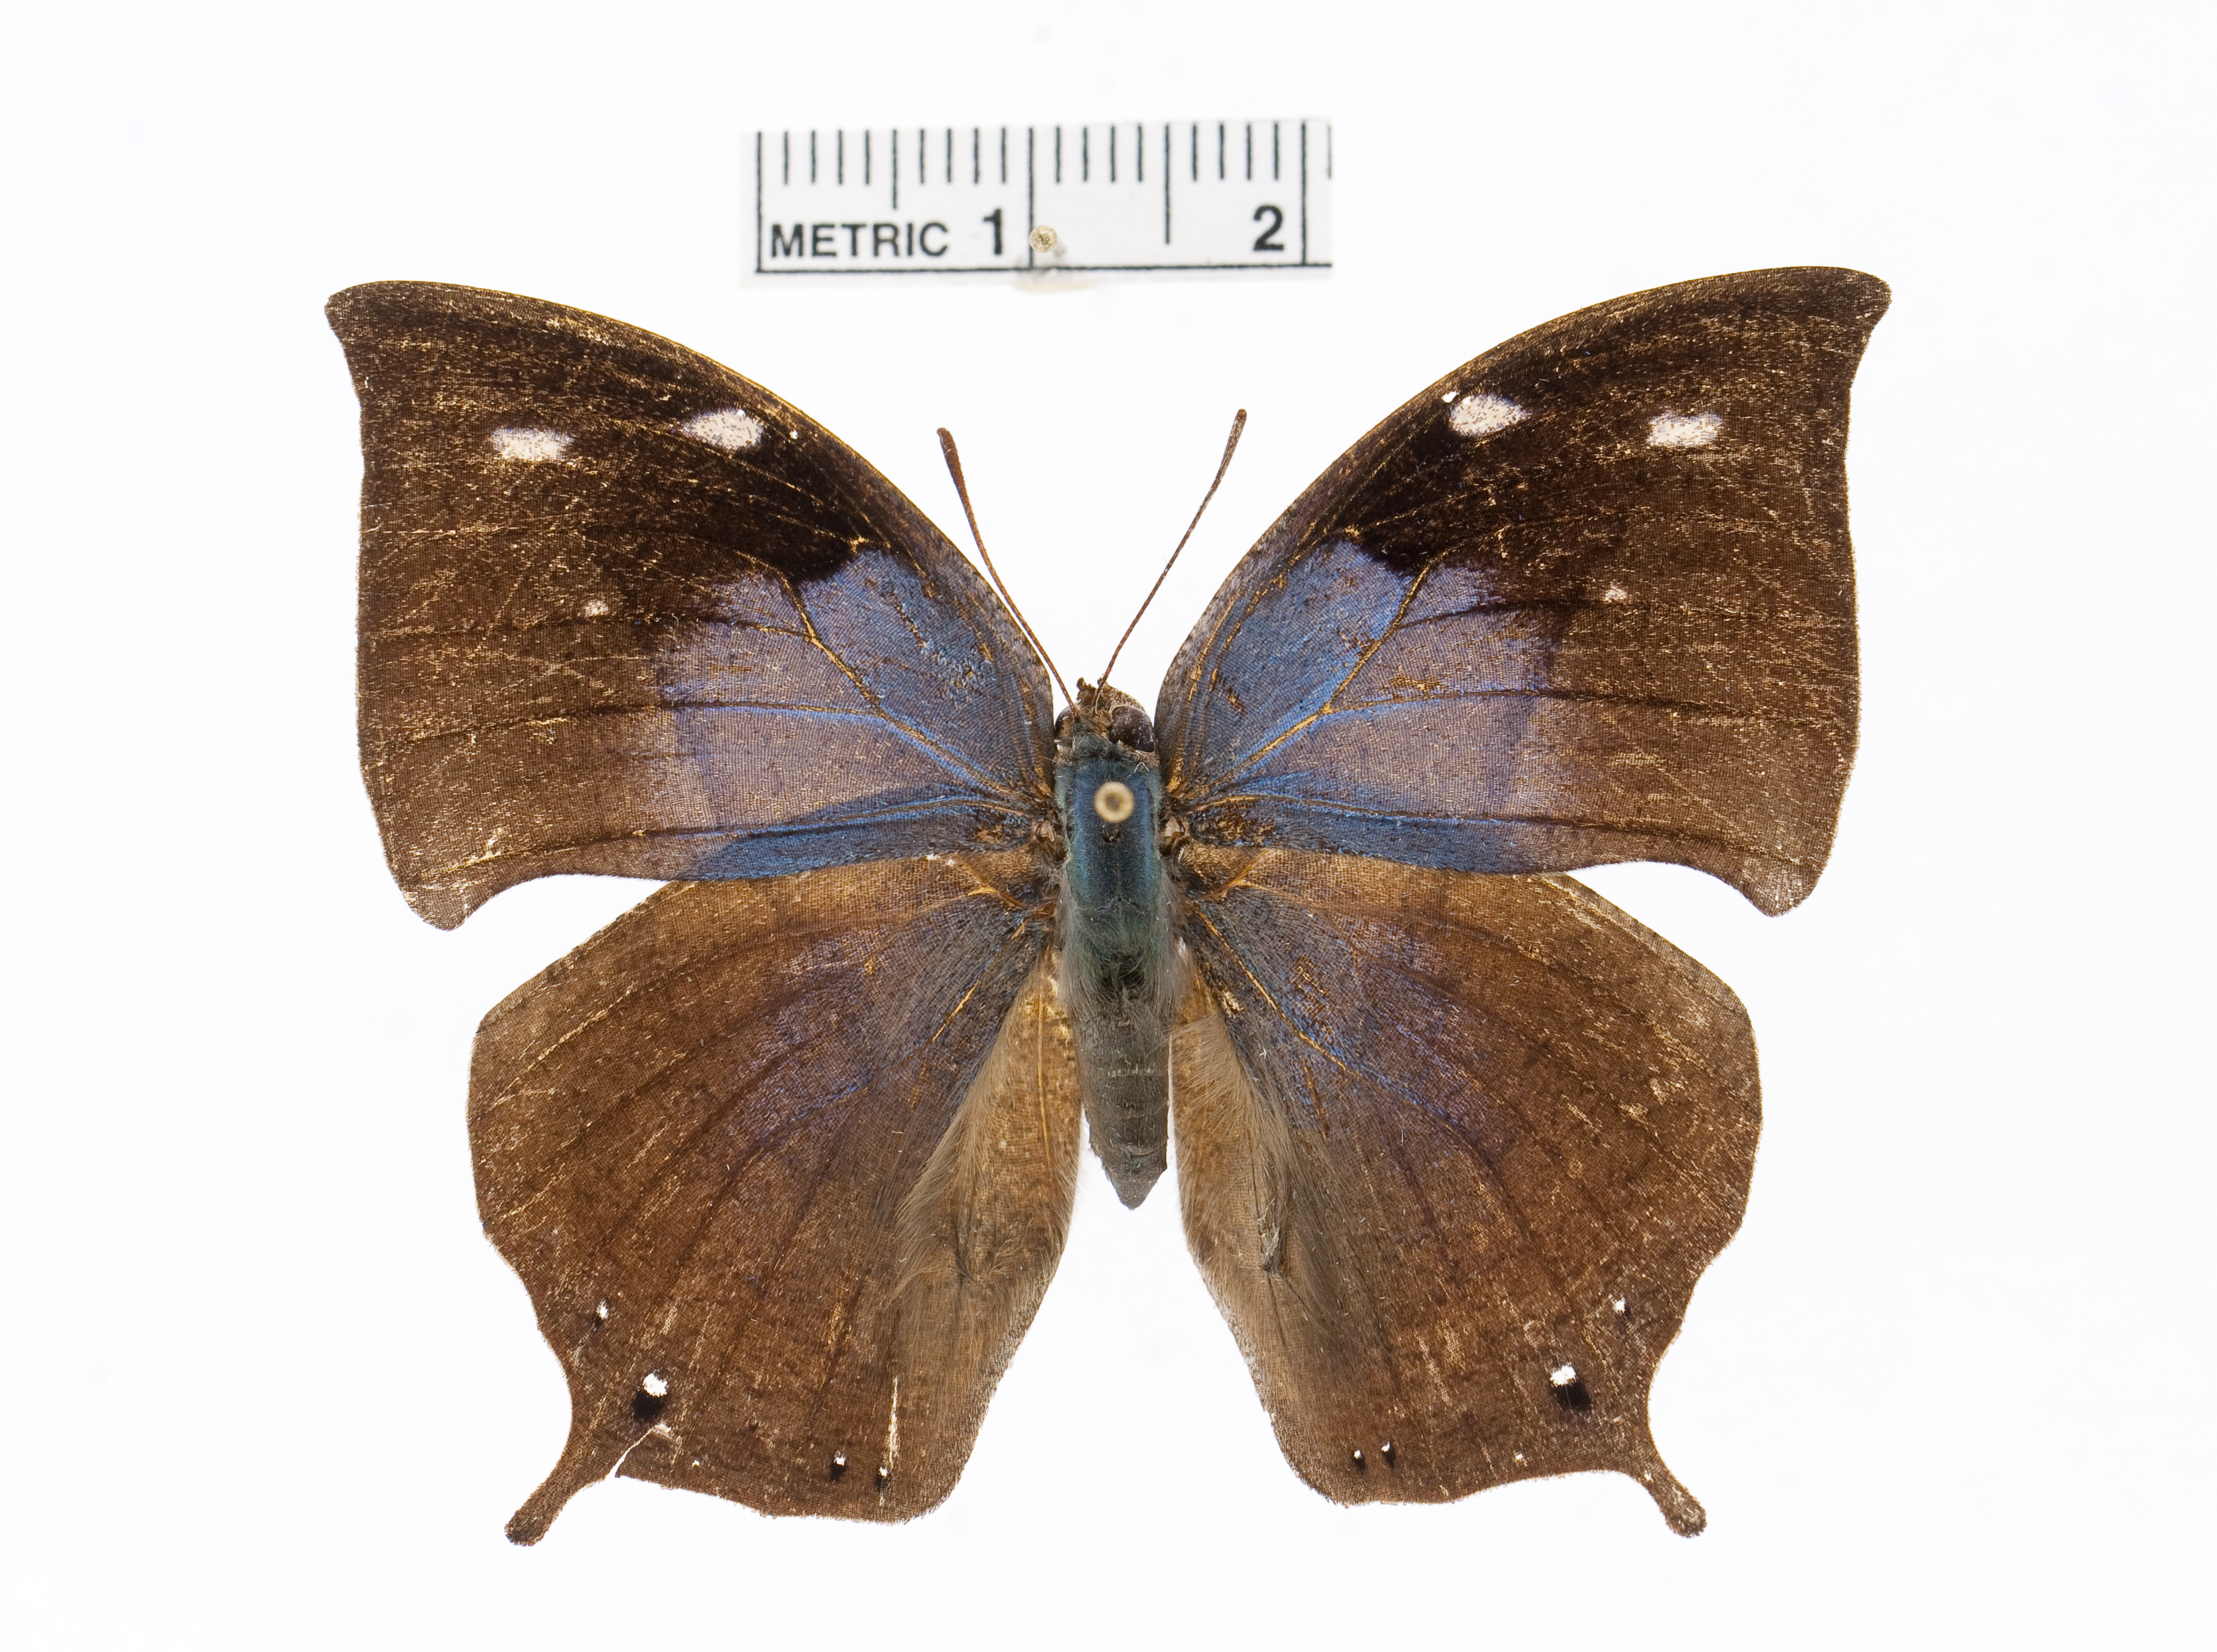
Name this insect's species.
Memphis xenocles
